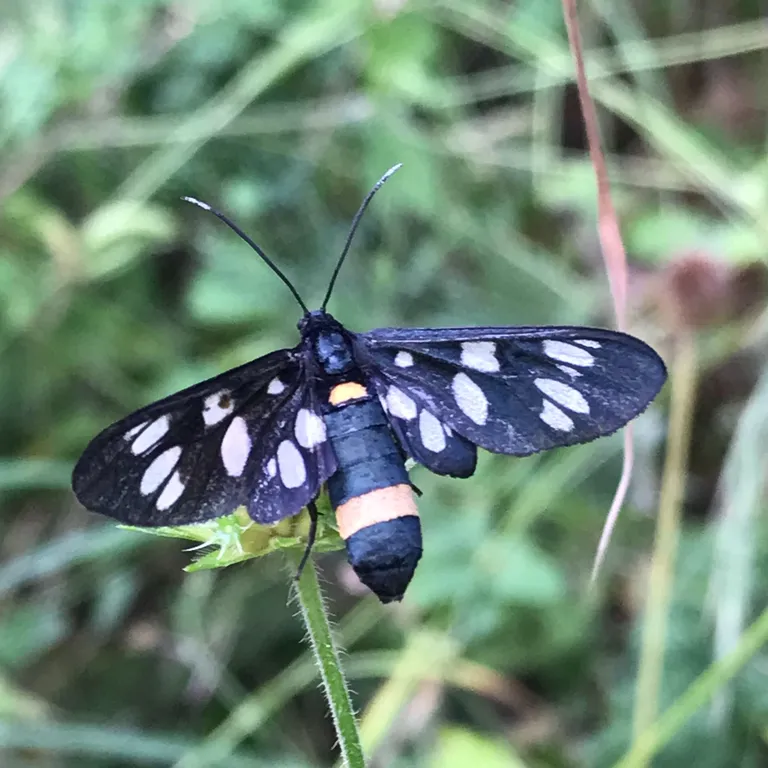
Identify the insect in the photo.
Amata phegea
